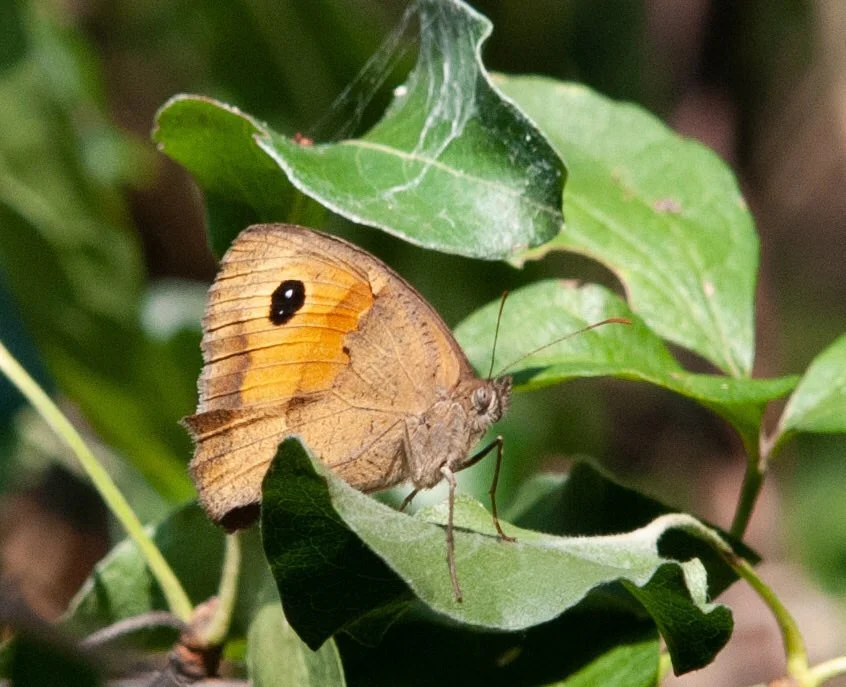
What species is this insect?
Maniola jurtina
